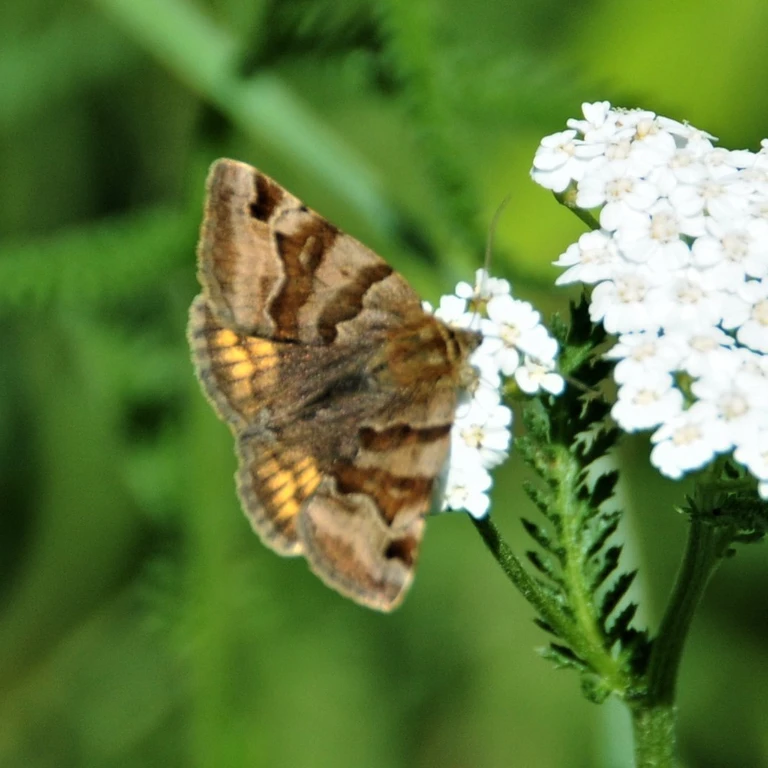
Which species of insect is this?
Euclidia glyphica
